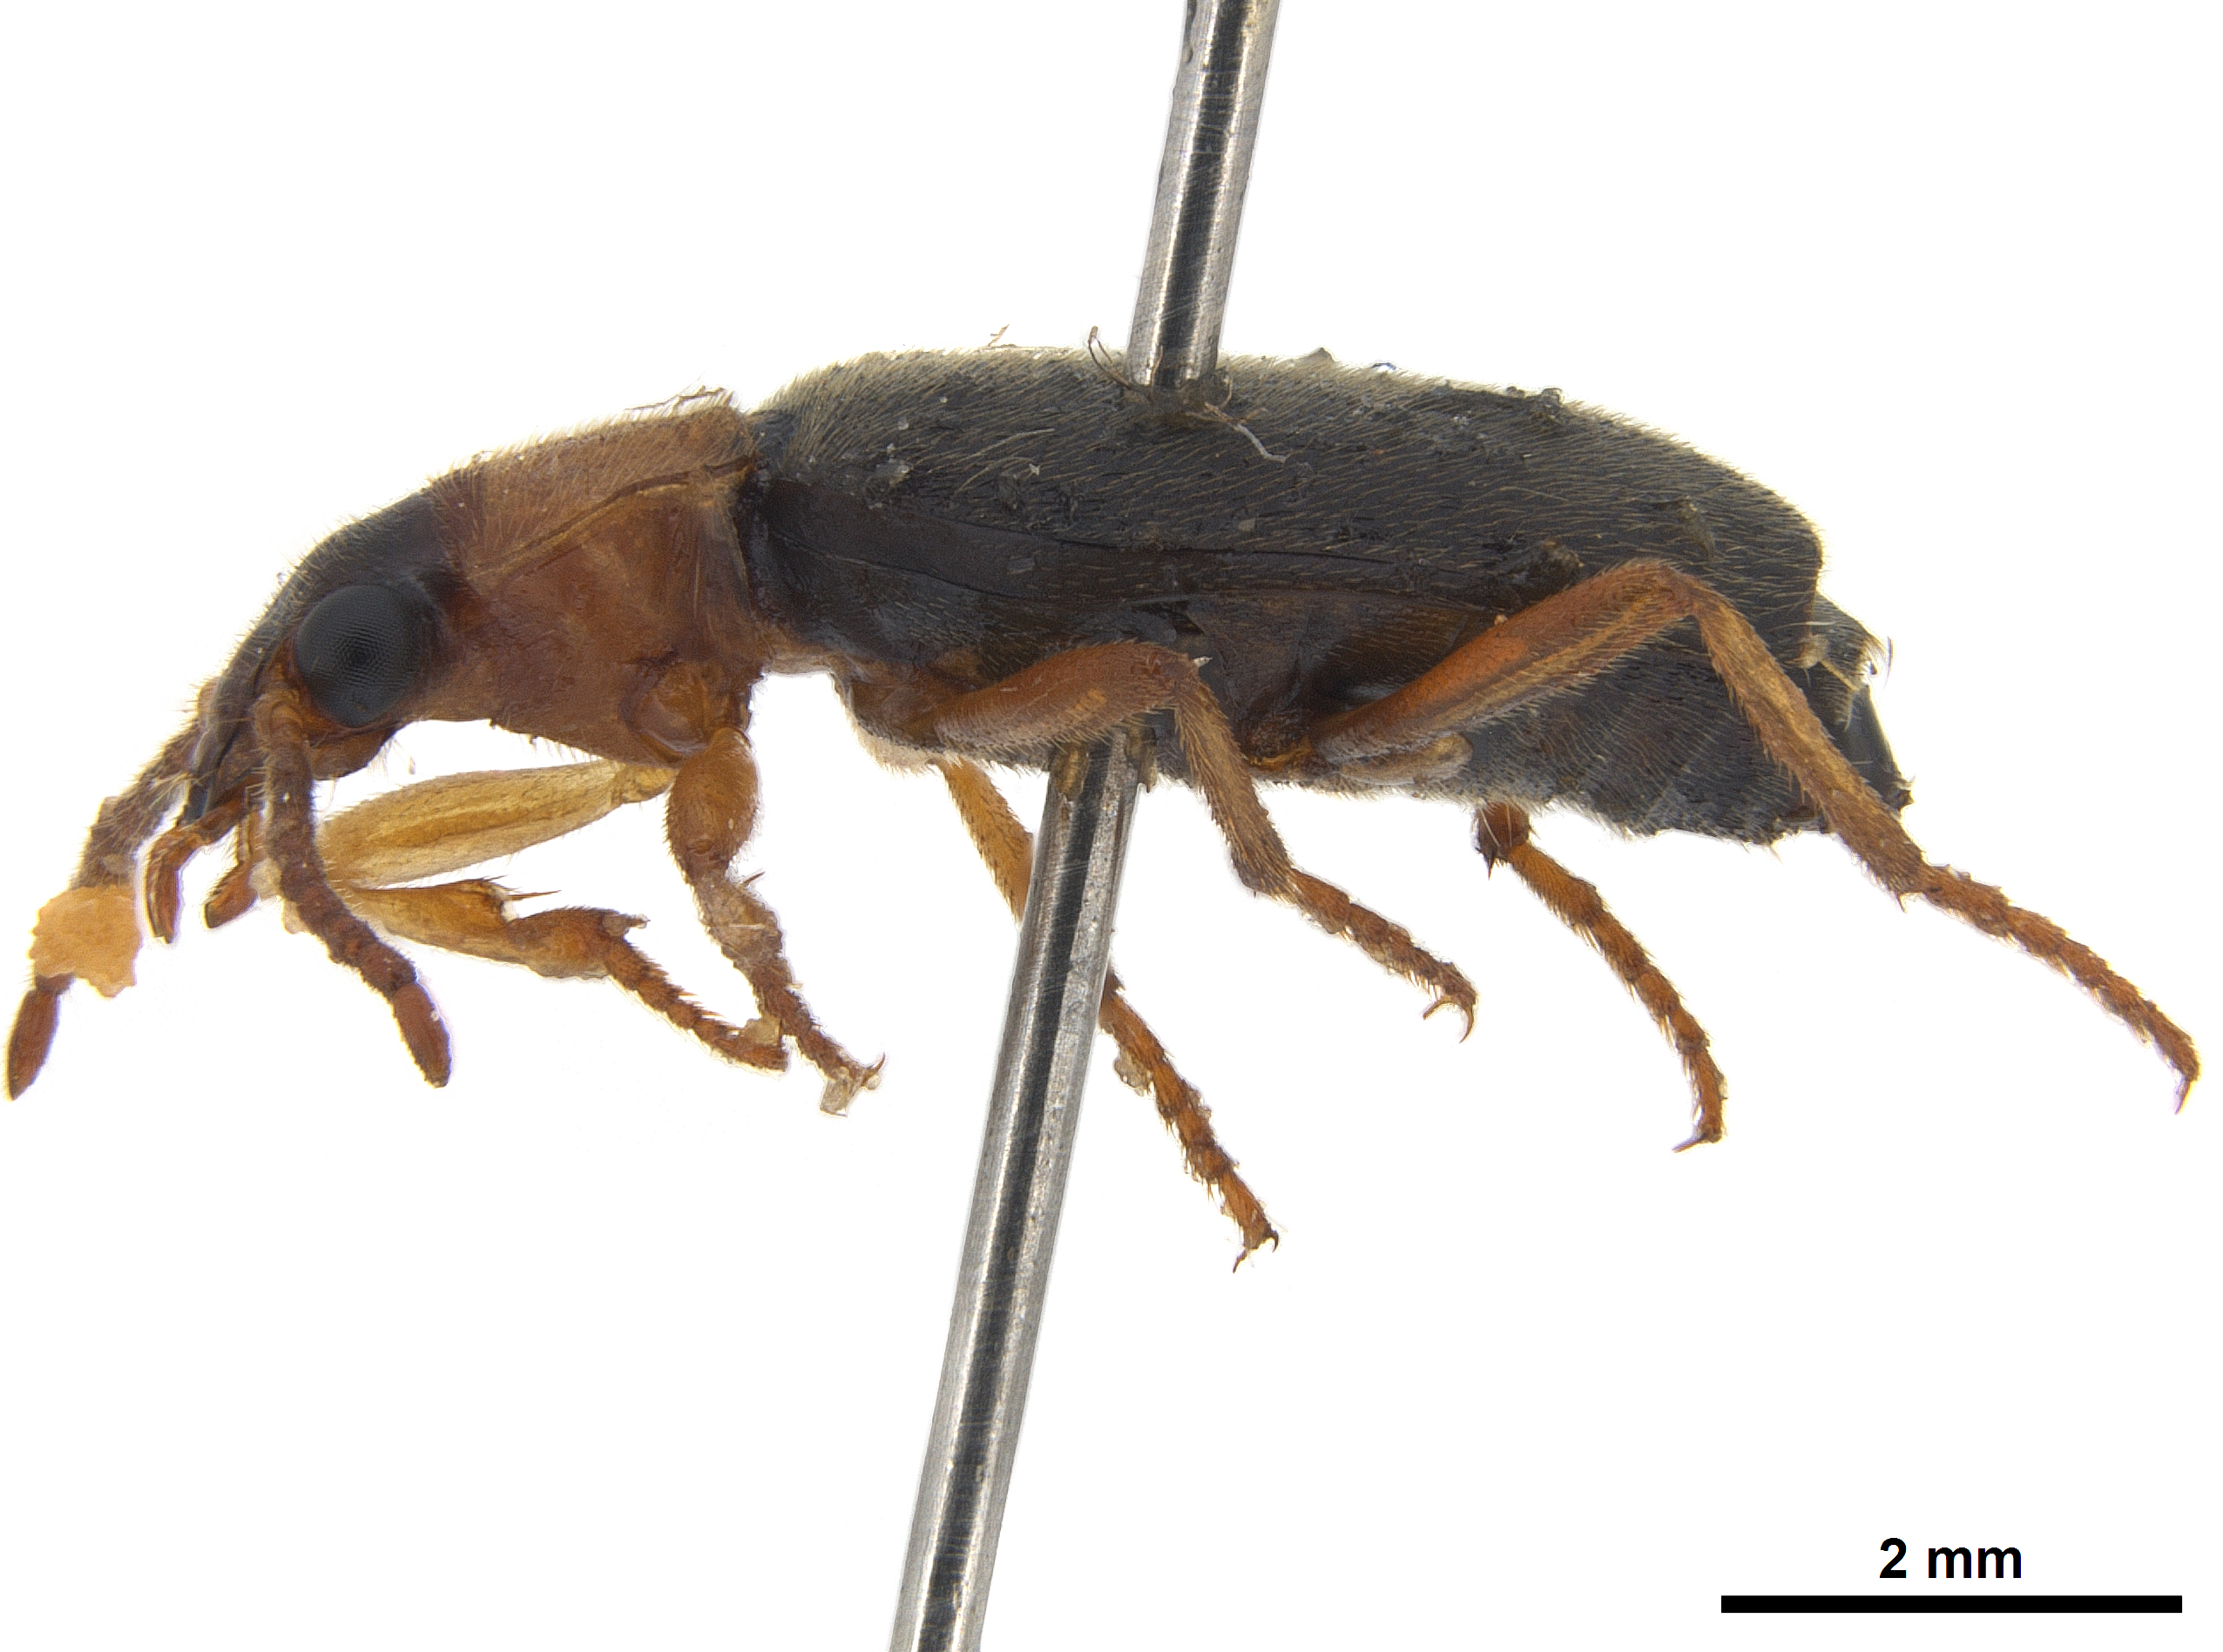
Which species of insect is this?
Styphlomerus ruficeps
